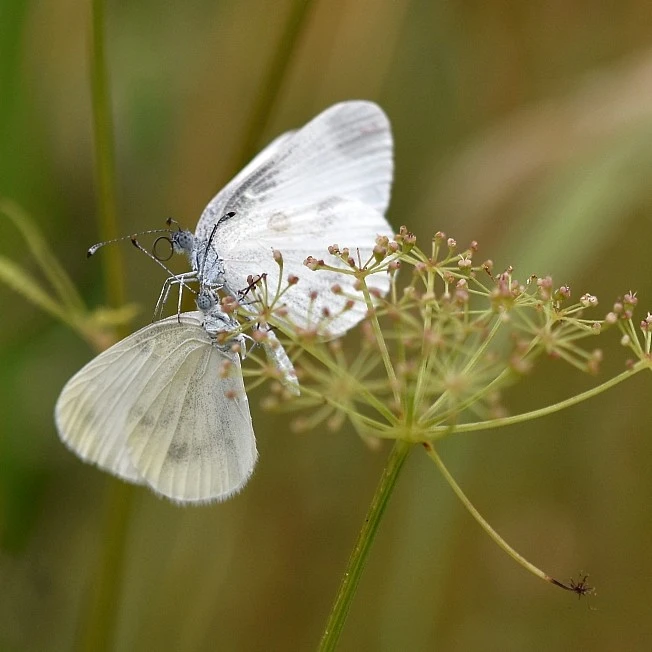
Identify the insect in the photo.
Leptidea sinapis/juvernica
